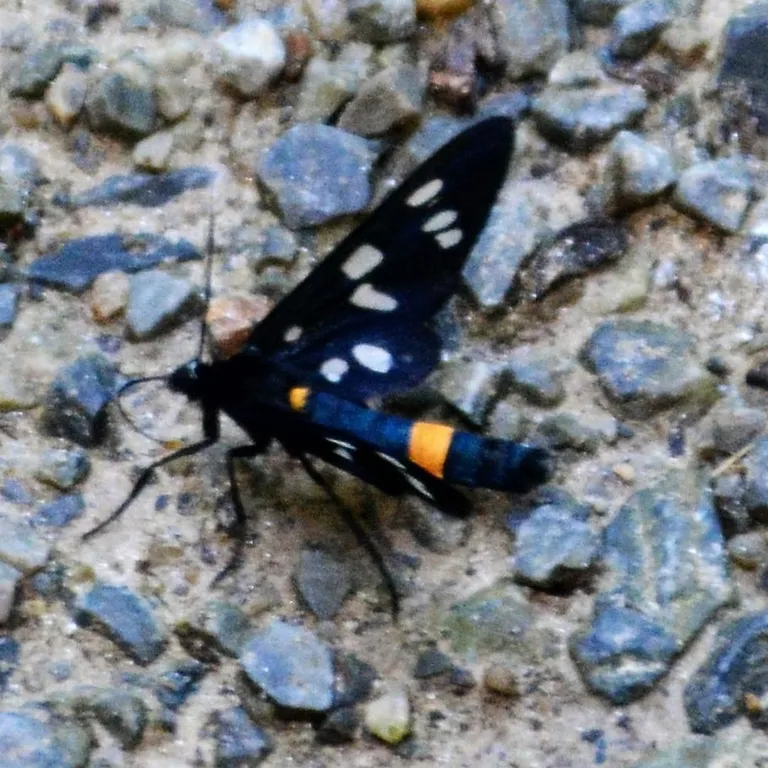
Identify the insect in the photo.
Amata phegea
